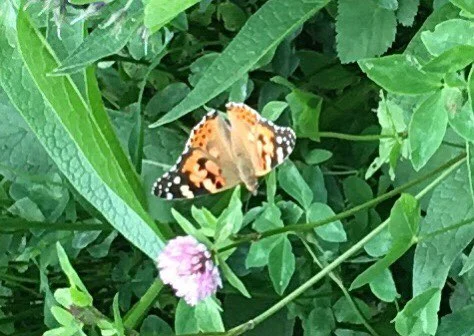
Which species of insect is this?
Vanessa cardui
